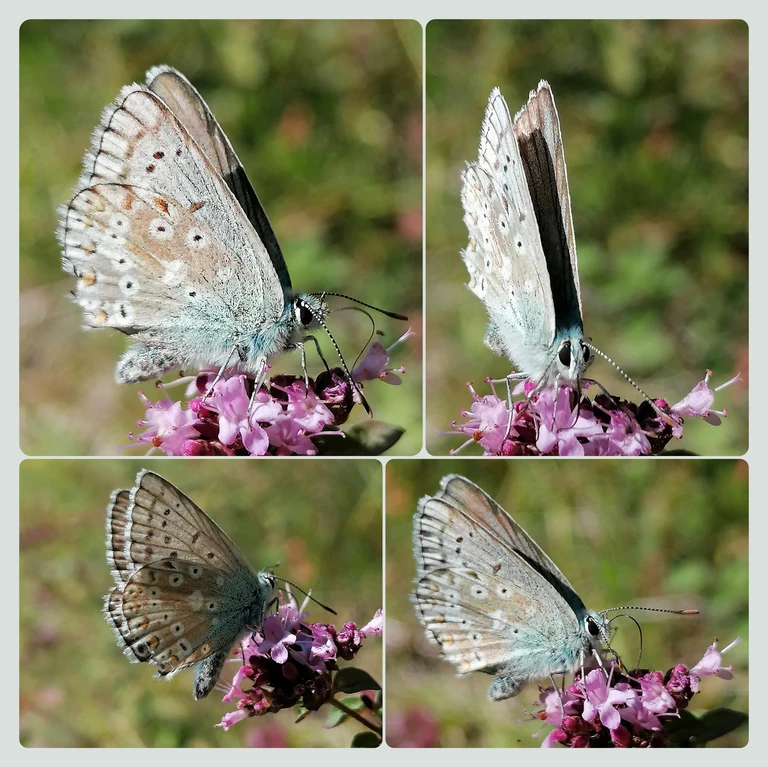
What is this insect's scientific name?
Lysandra coridon
